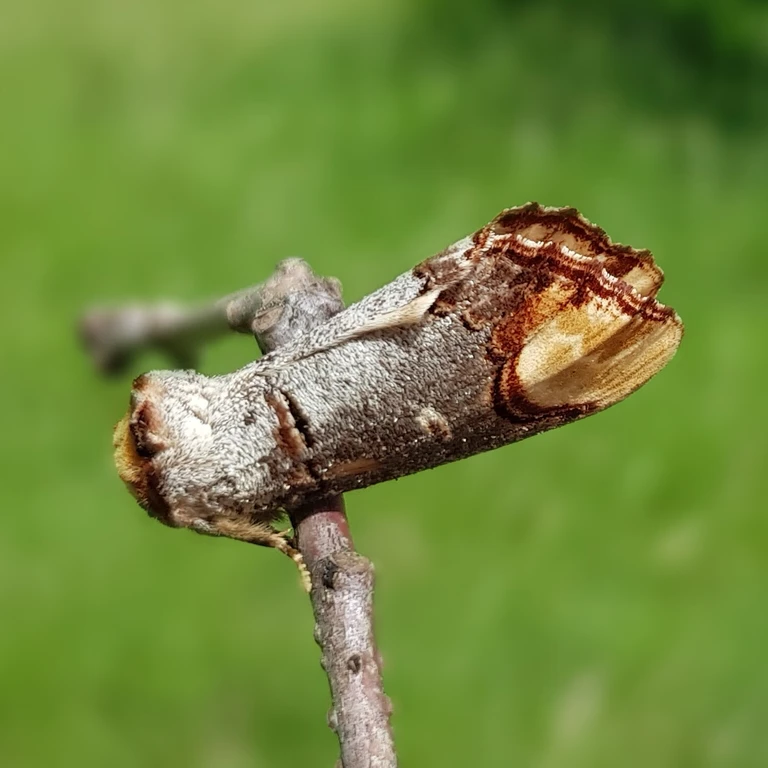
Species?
Phalera bucephala
